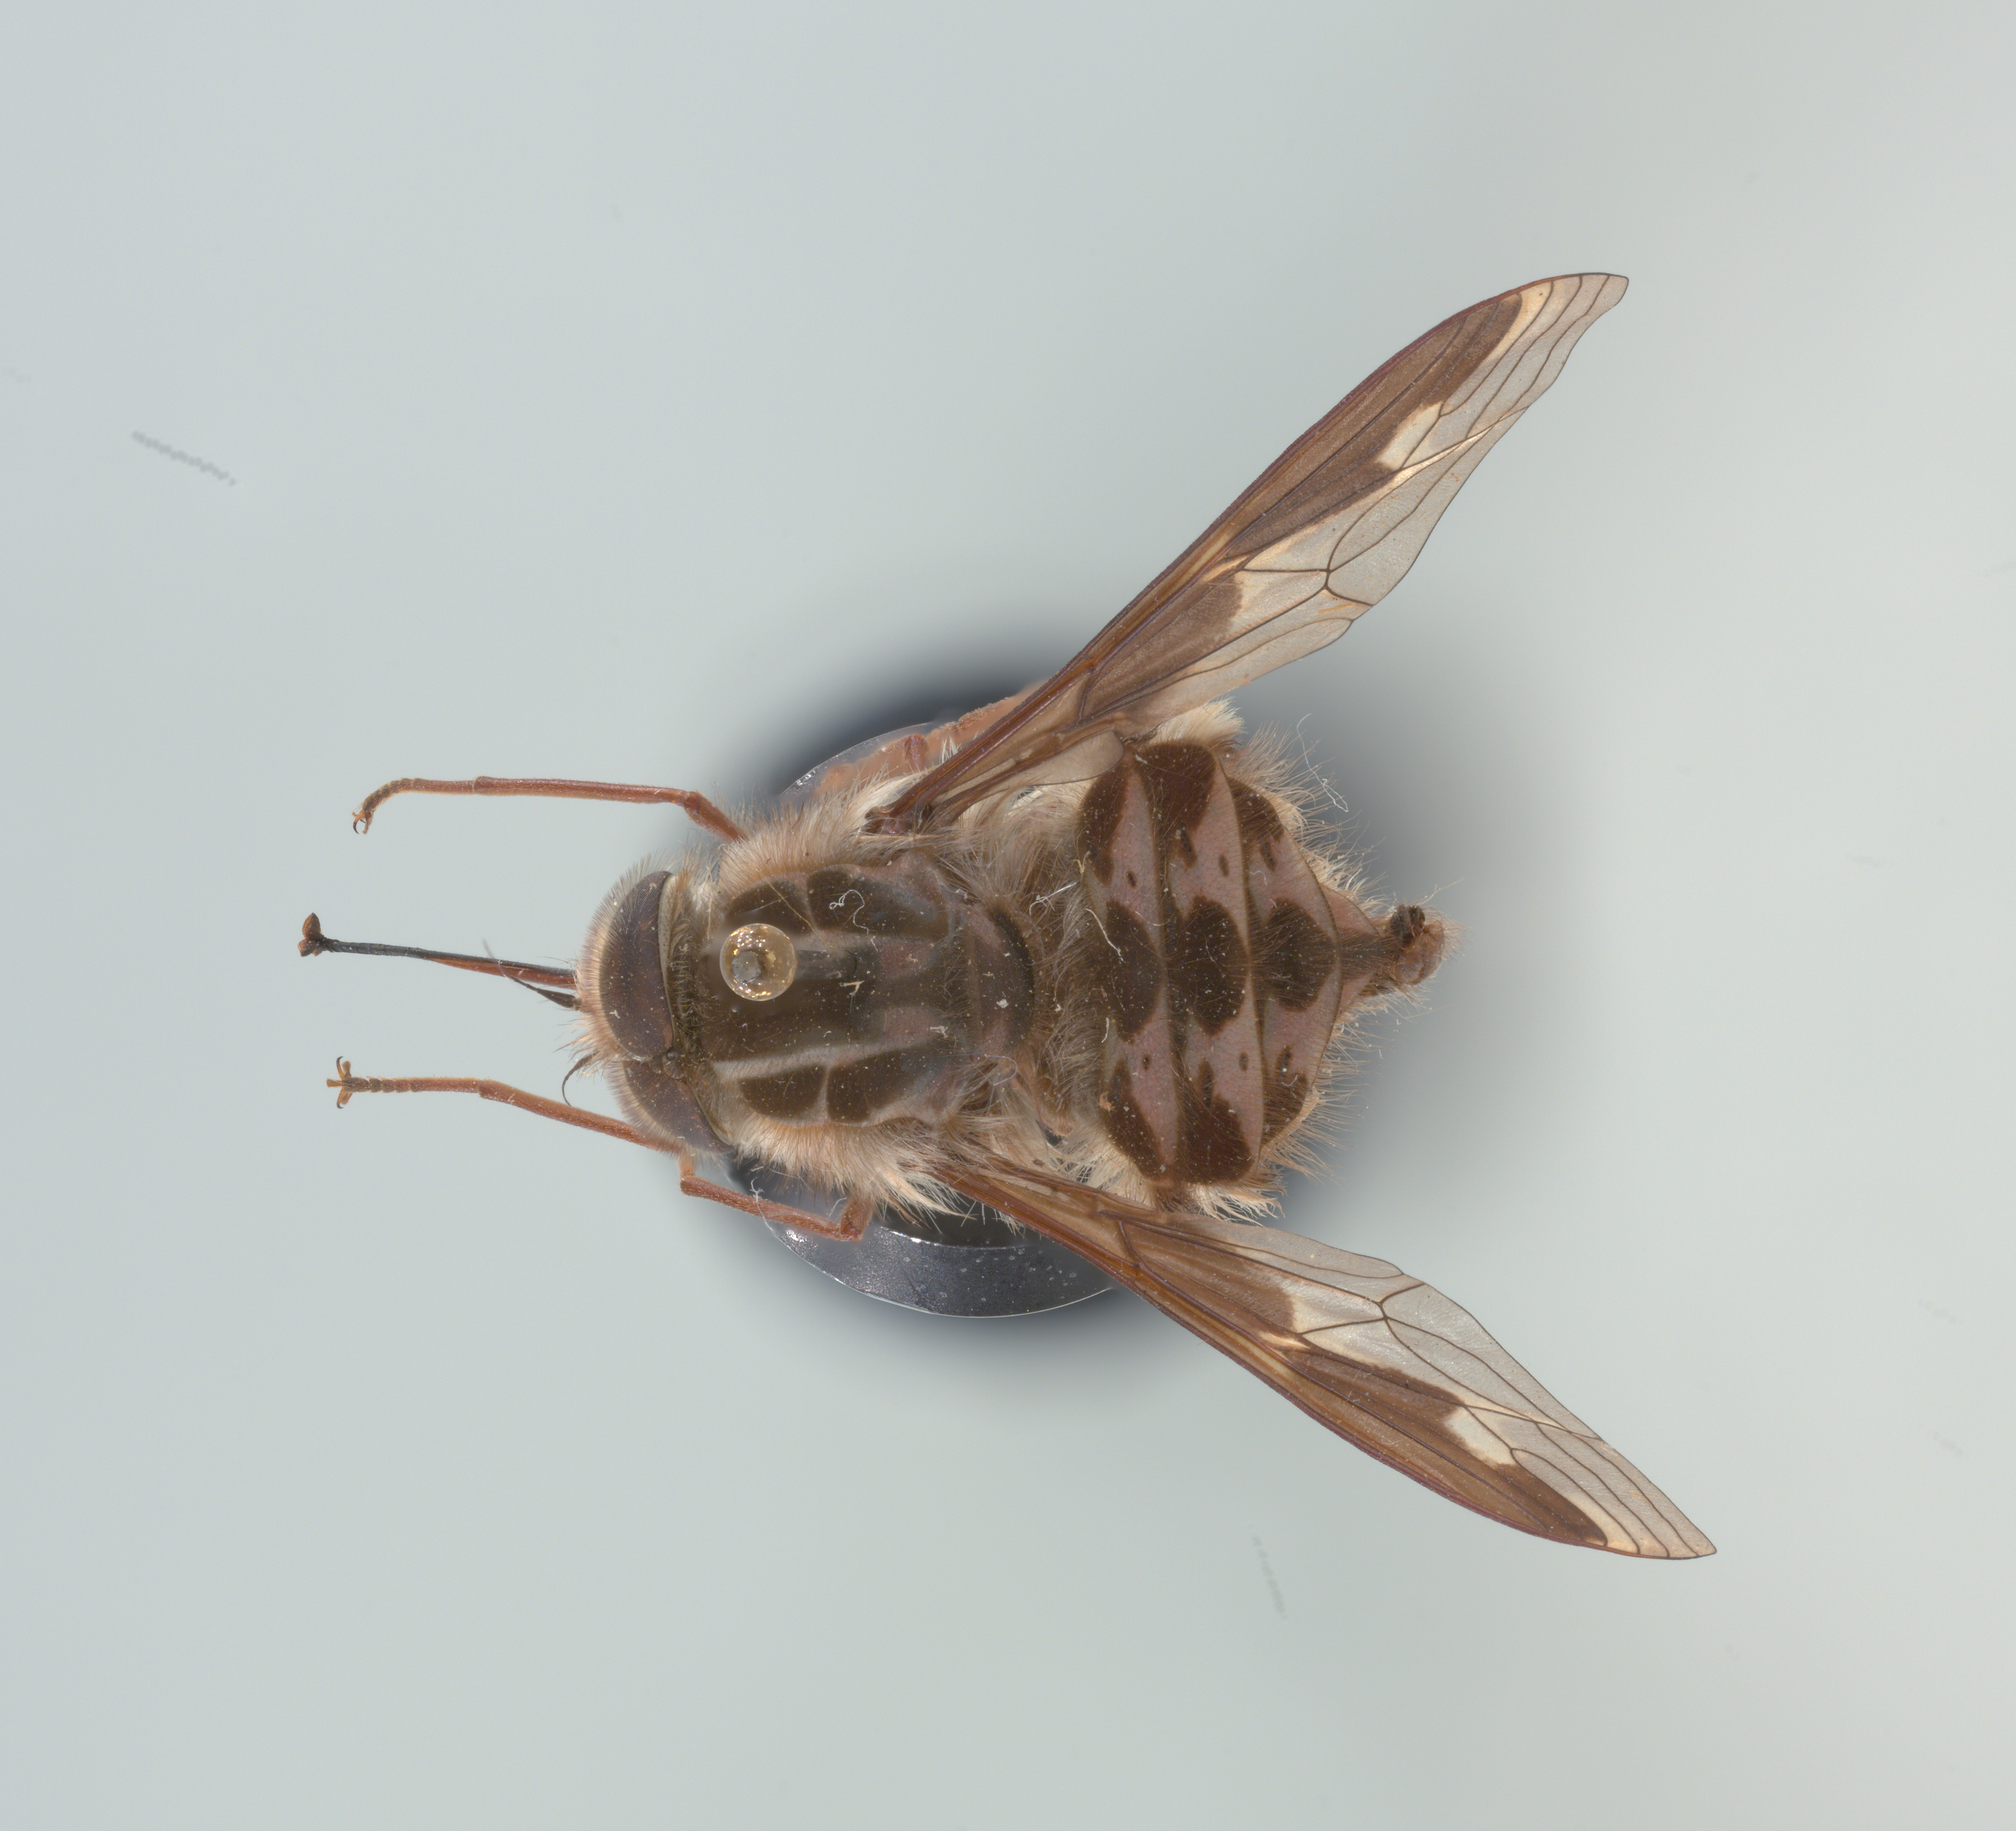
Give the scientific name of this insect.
Trichophthalma niveibarbis
